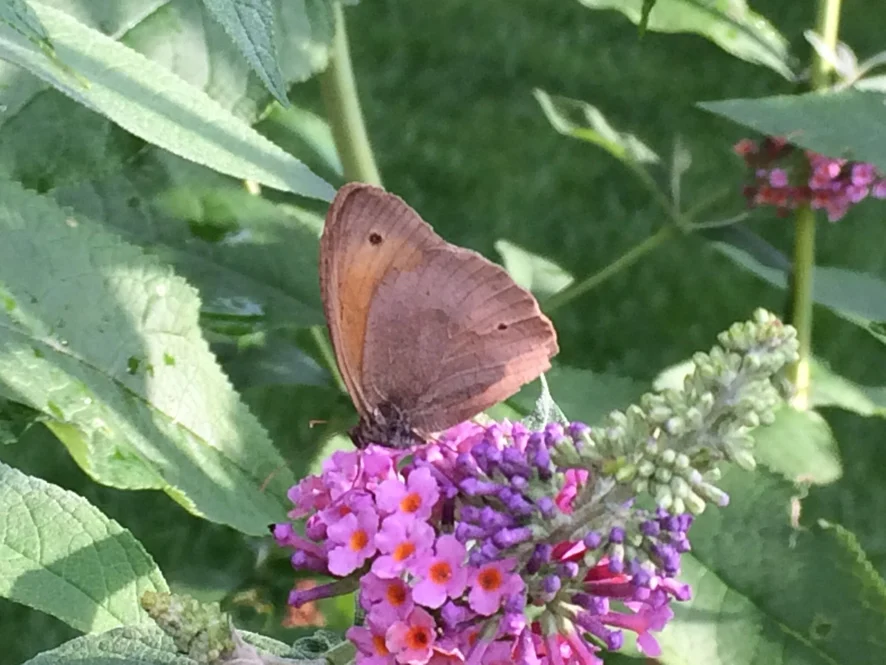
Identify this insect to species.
Maniola jurtina
